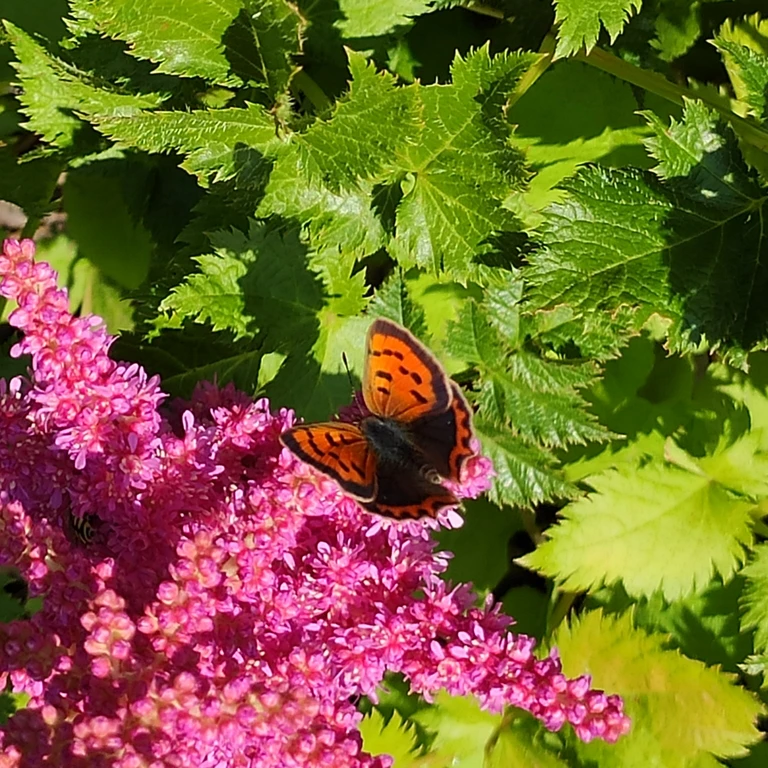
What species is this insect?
Lycaena phlaeas
